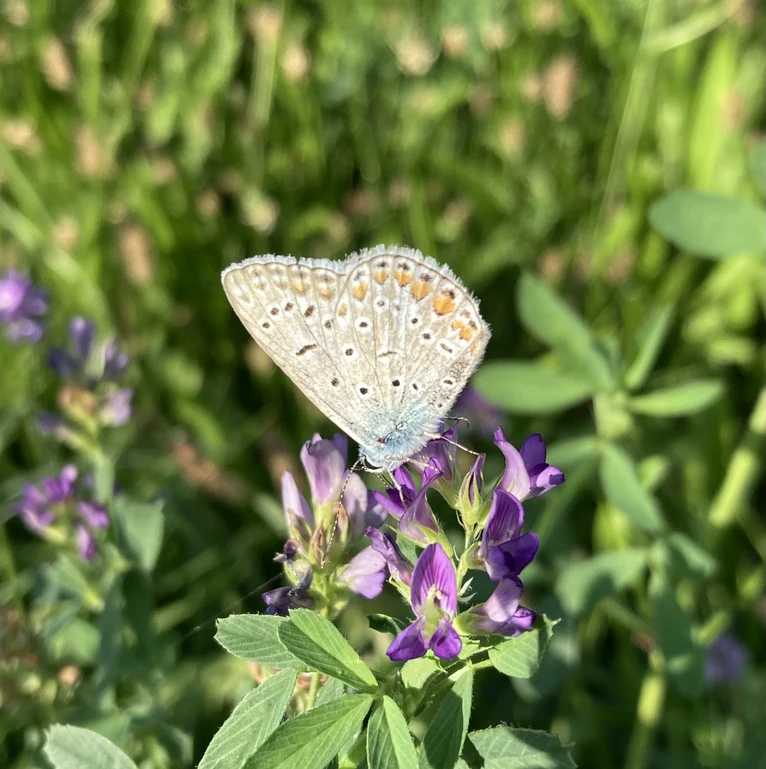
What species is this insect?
Polyommatus icarus
